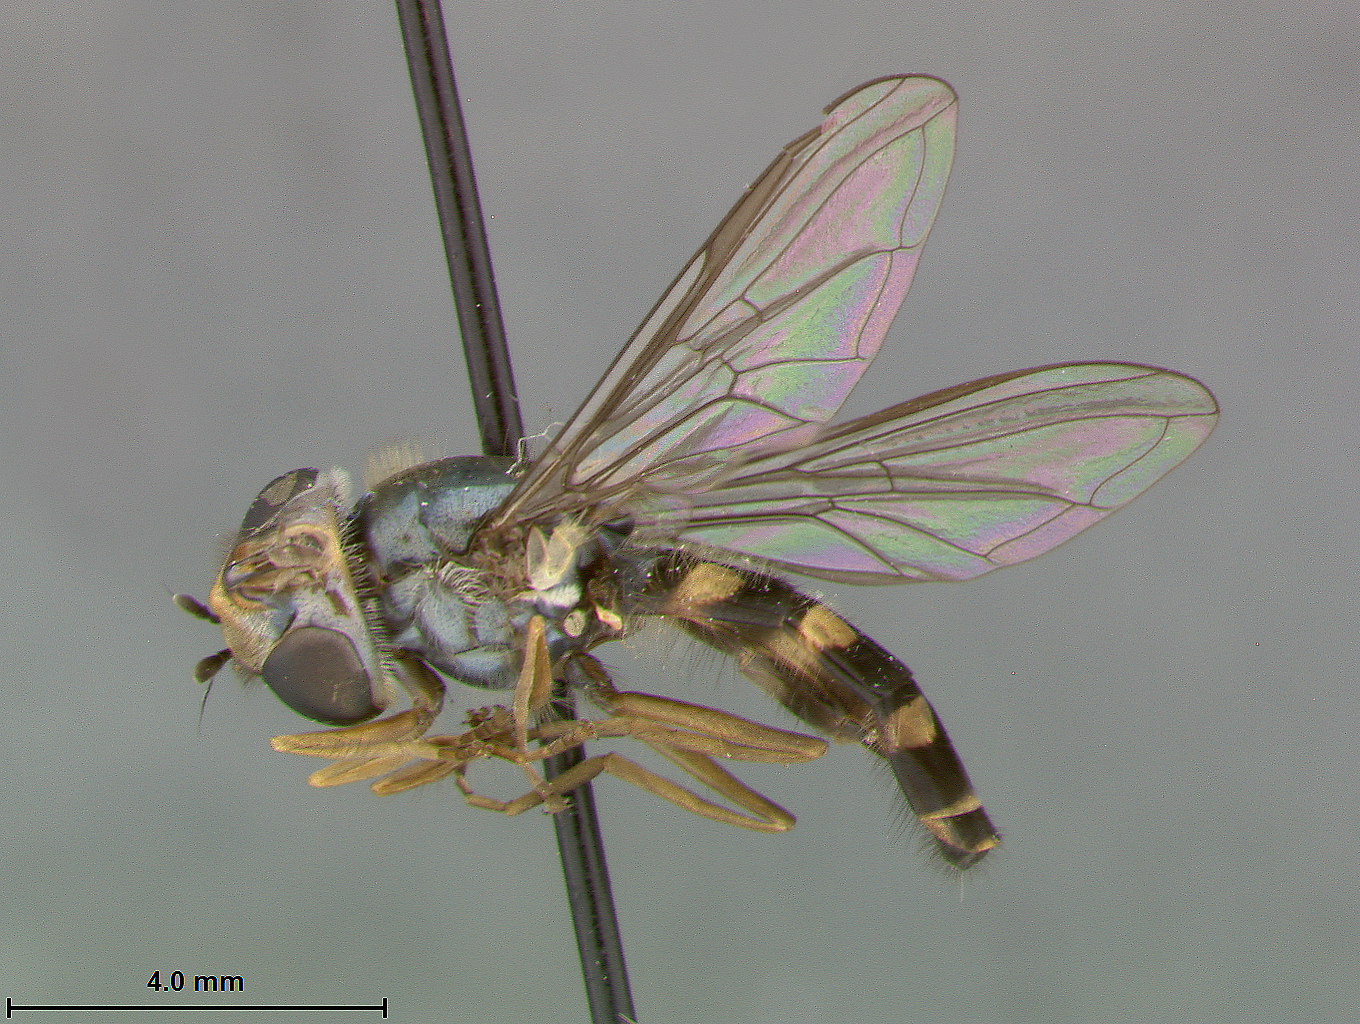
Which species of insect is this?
Stenosyrphus subfasciata
